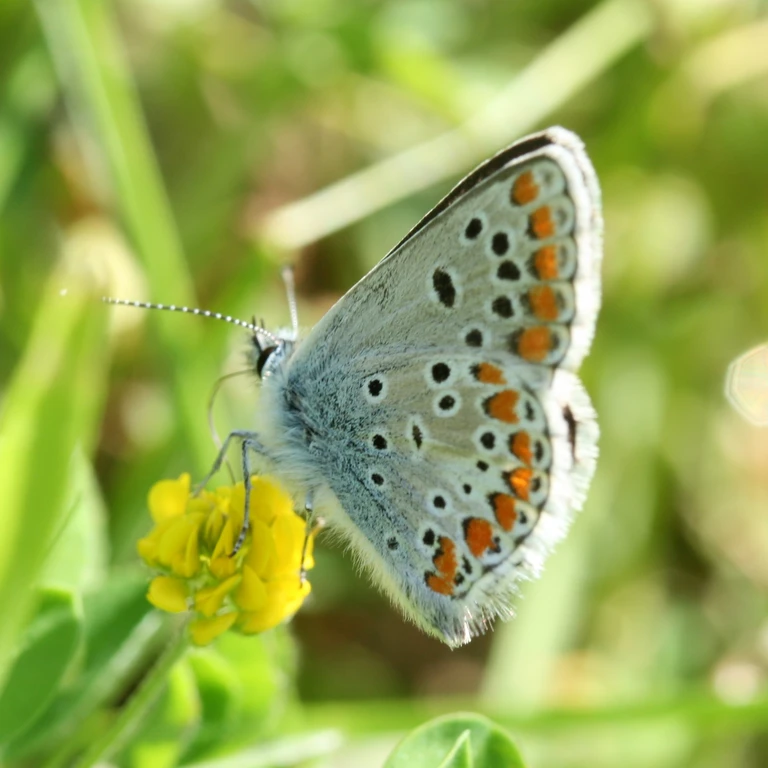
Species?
Aricia agestis/artaxerxes
